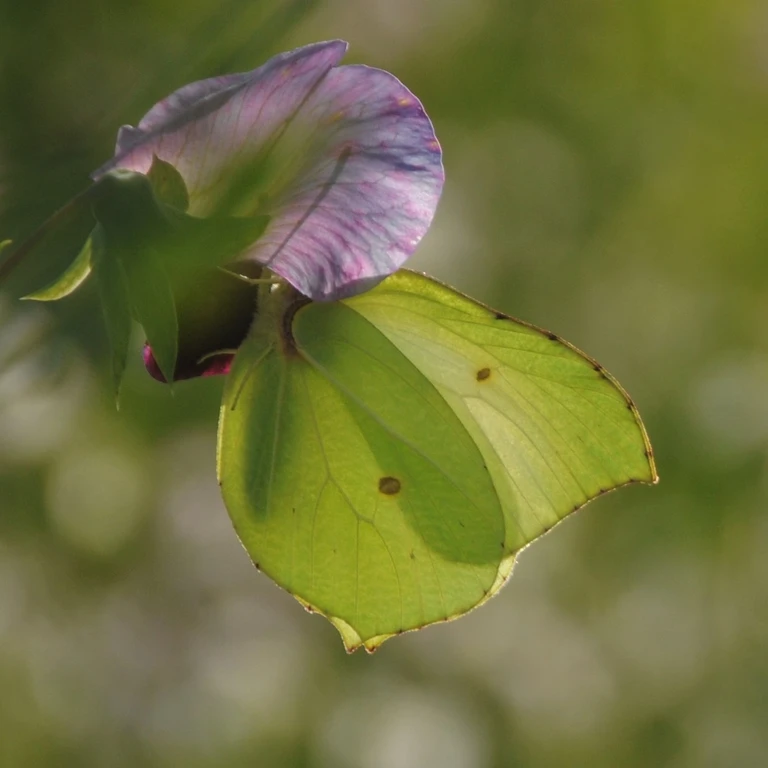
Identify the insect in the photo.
Gonepteryx rhamni
